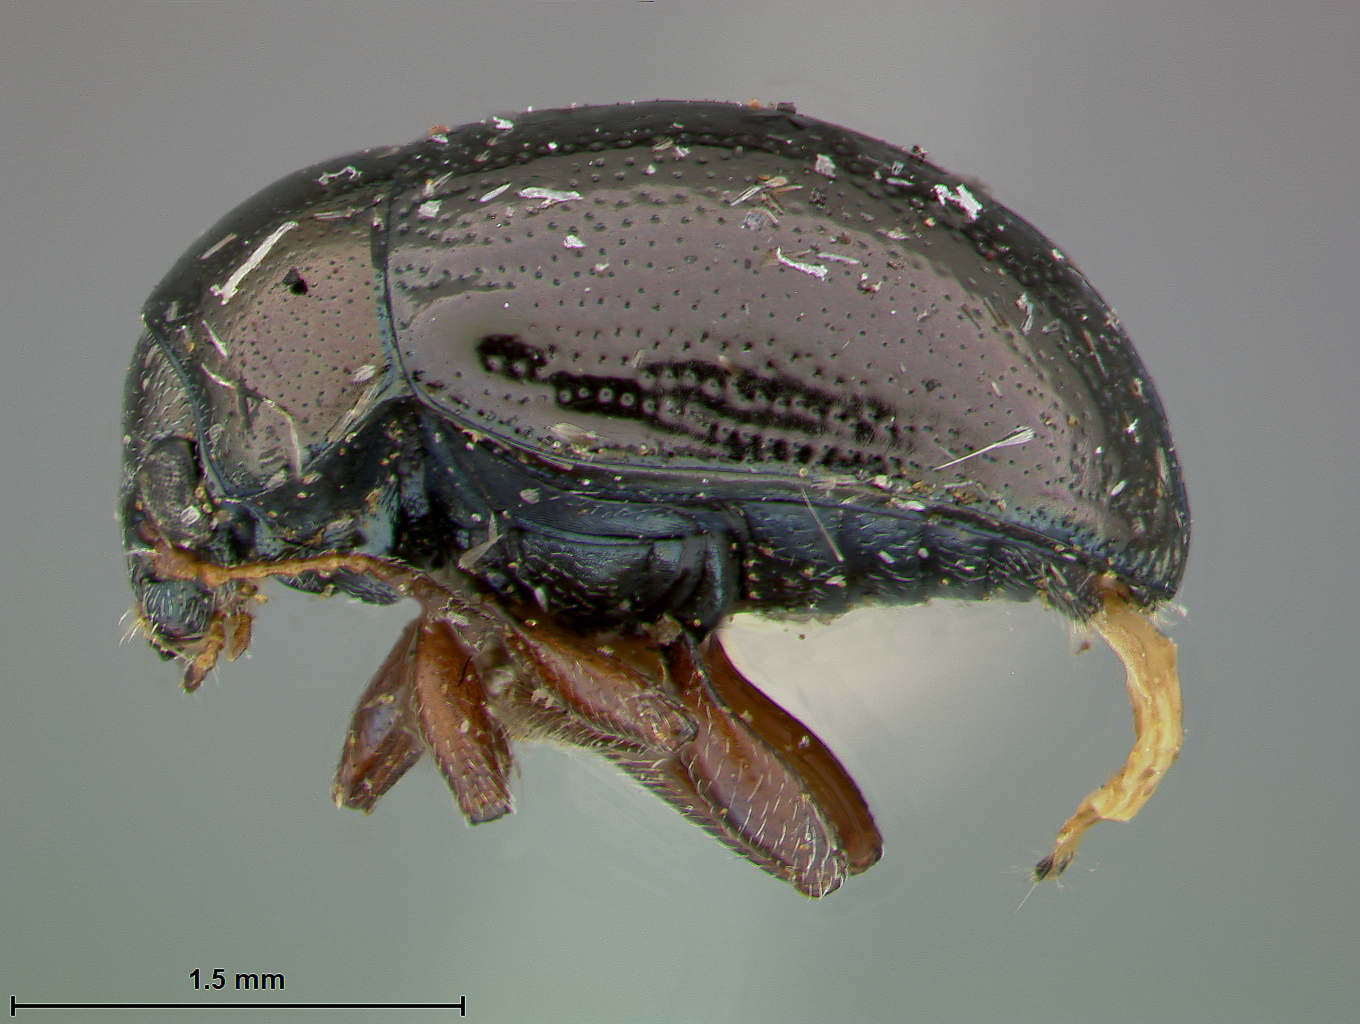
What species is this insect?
Colaspoides trilobe
